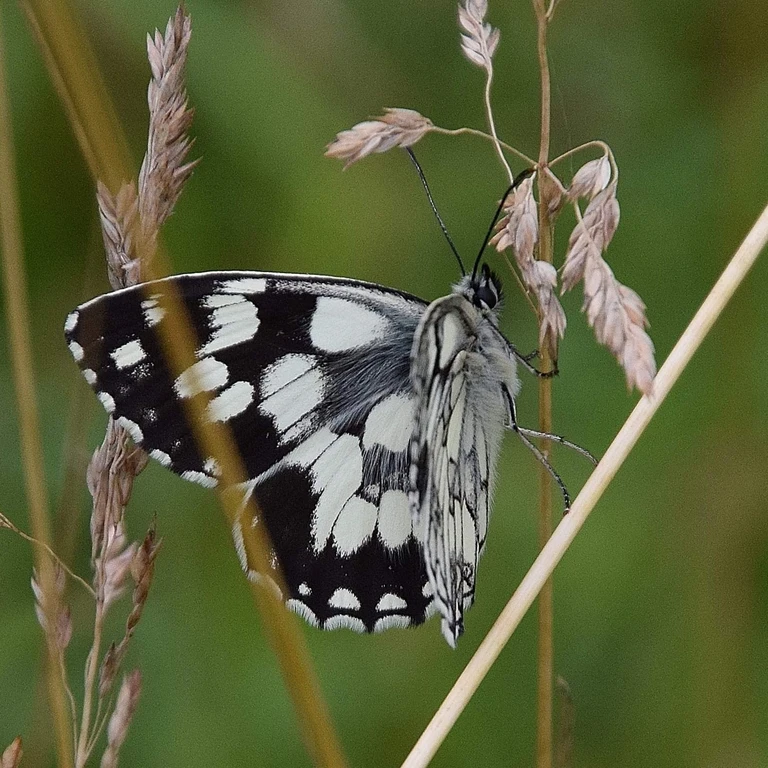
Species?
Melanargia galathea
